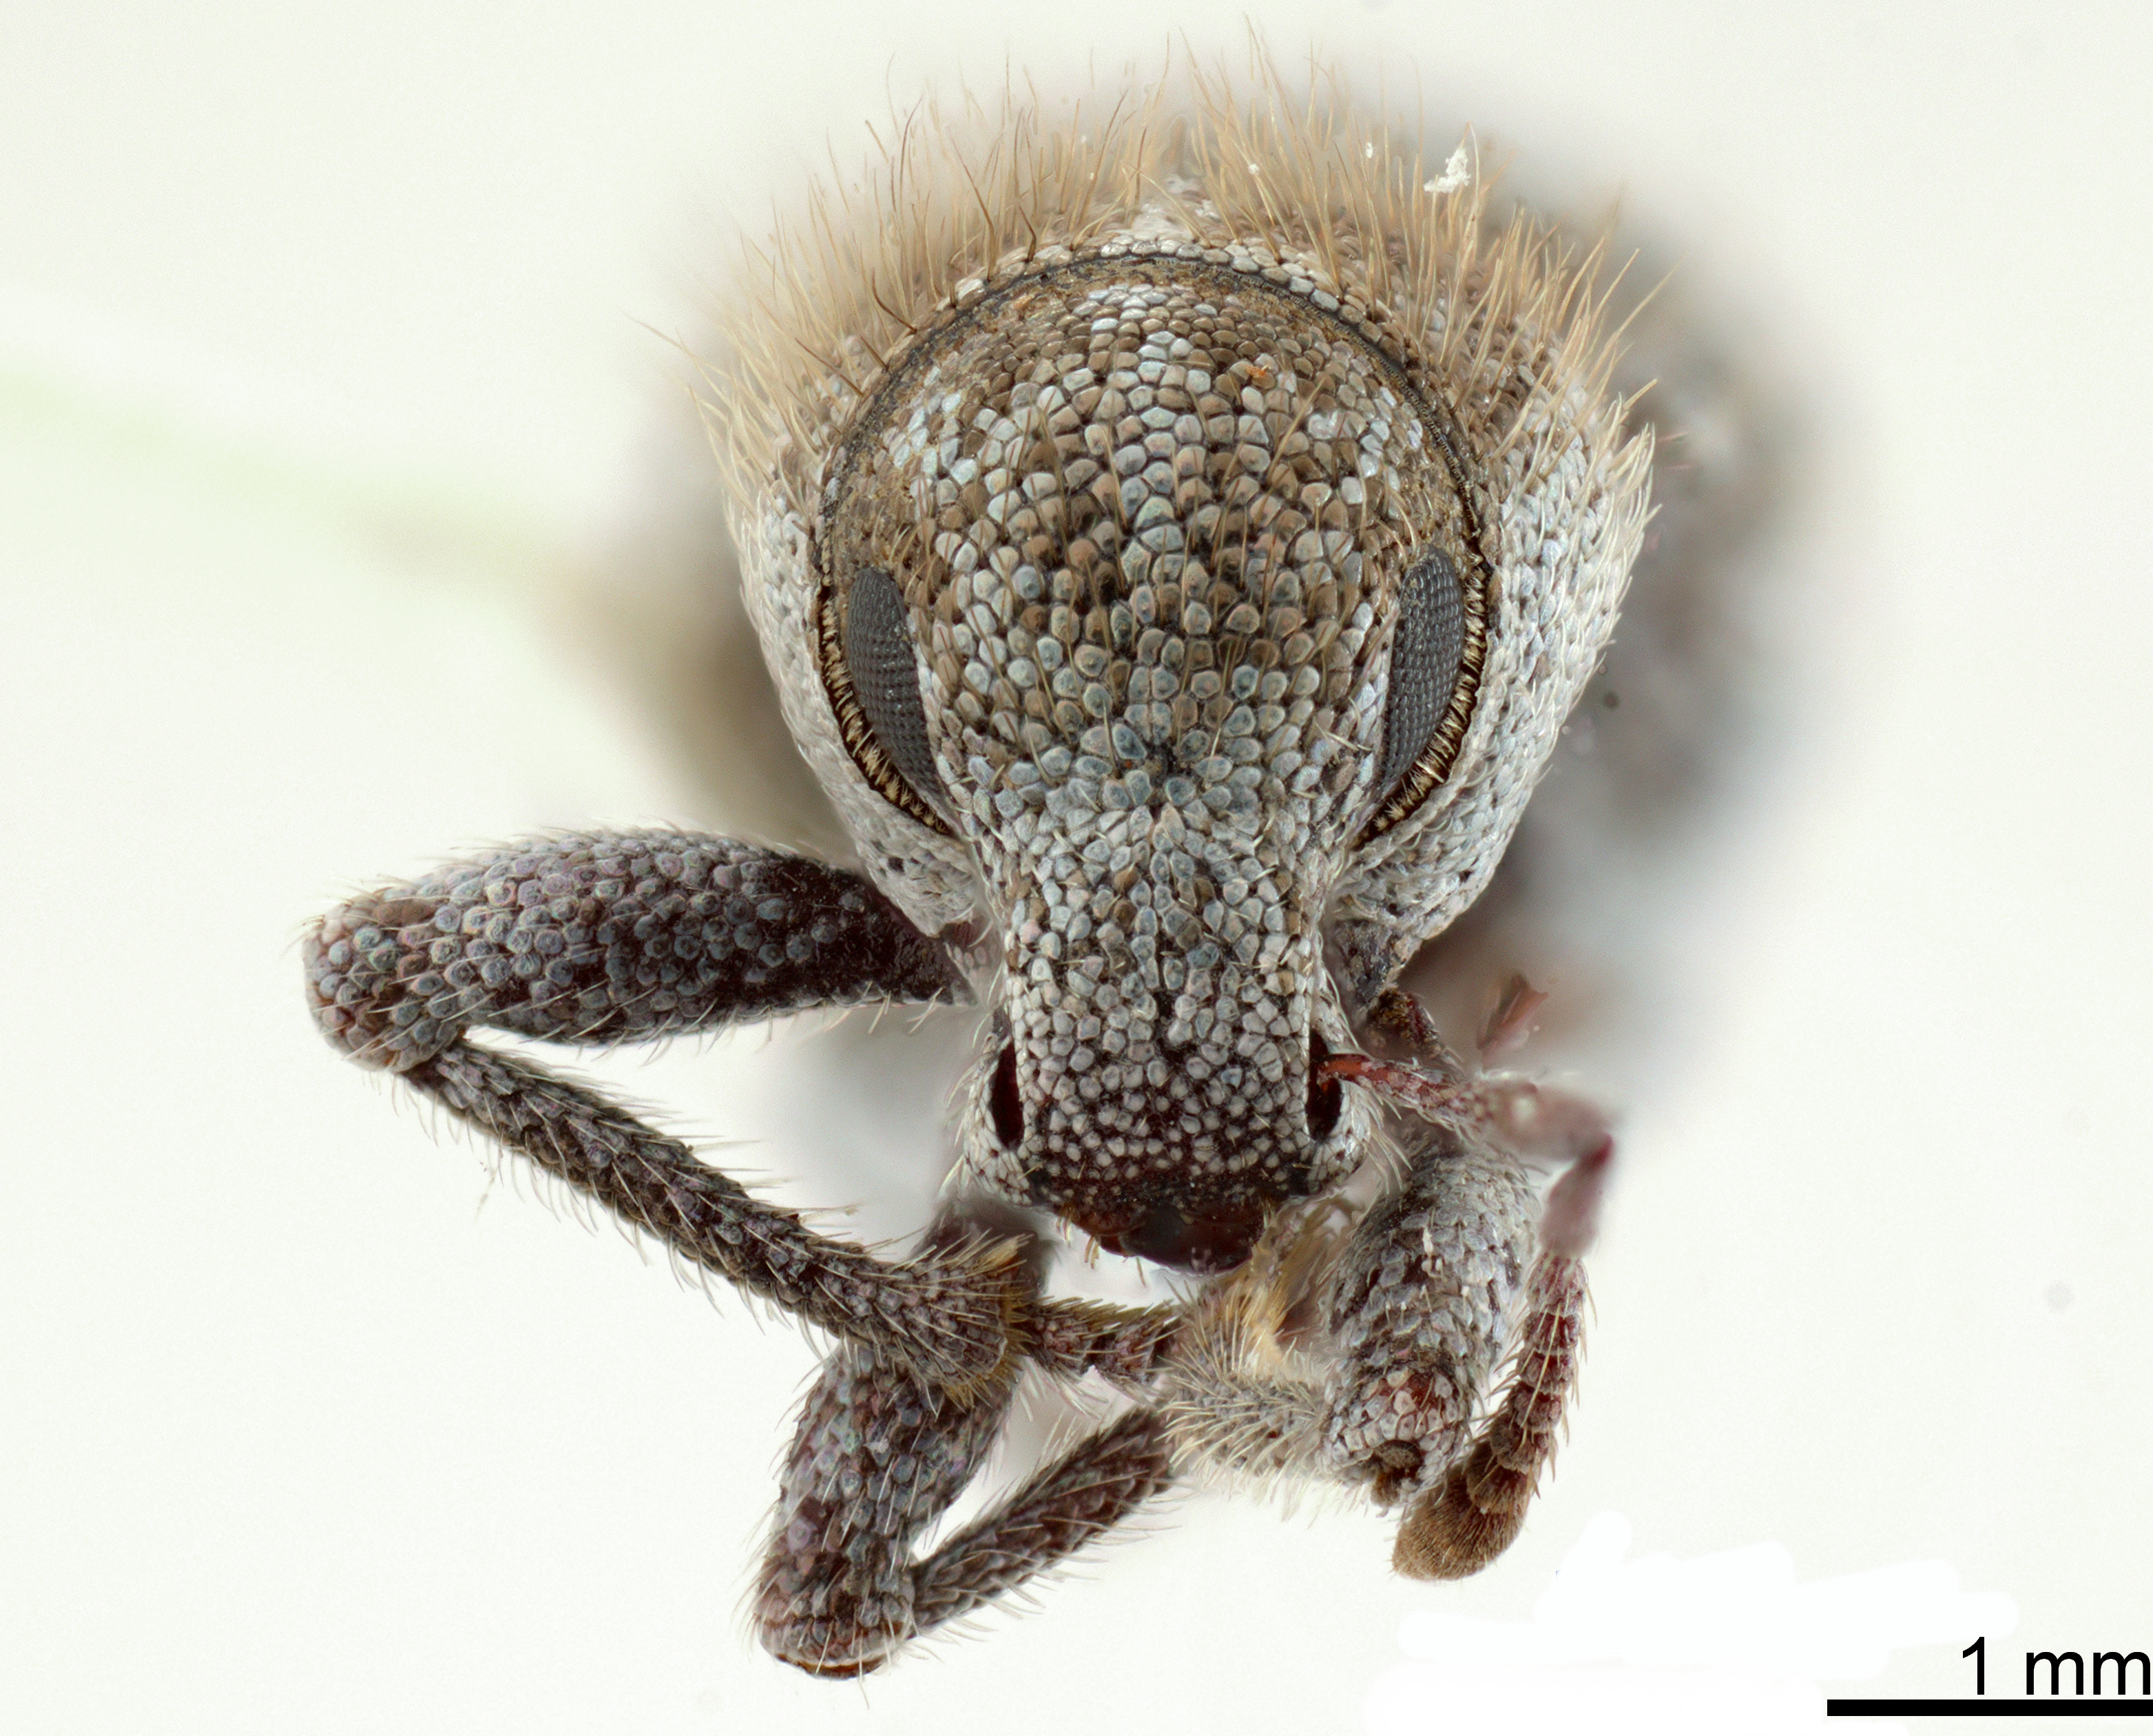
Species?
Cimbocera conspersa
